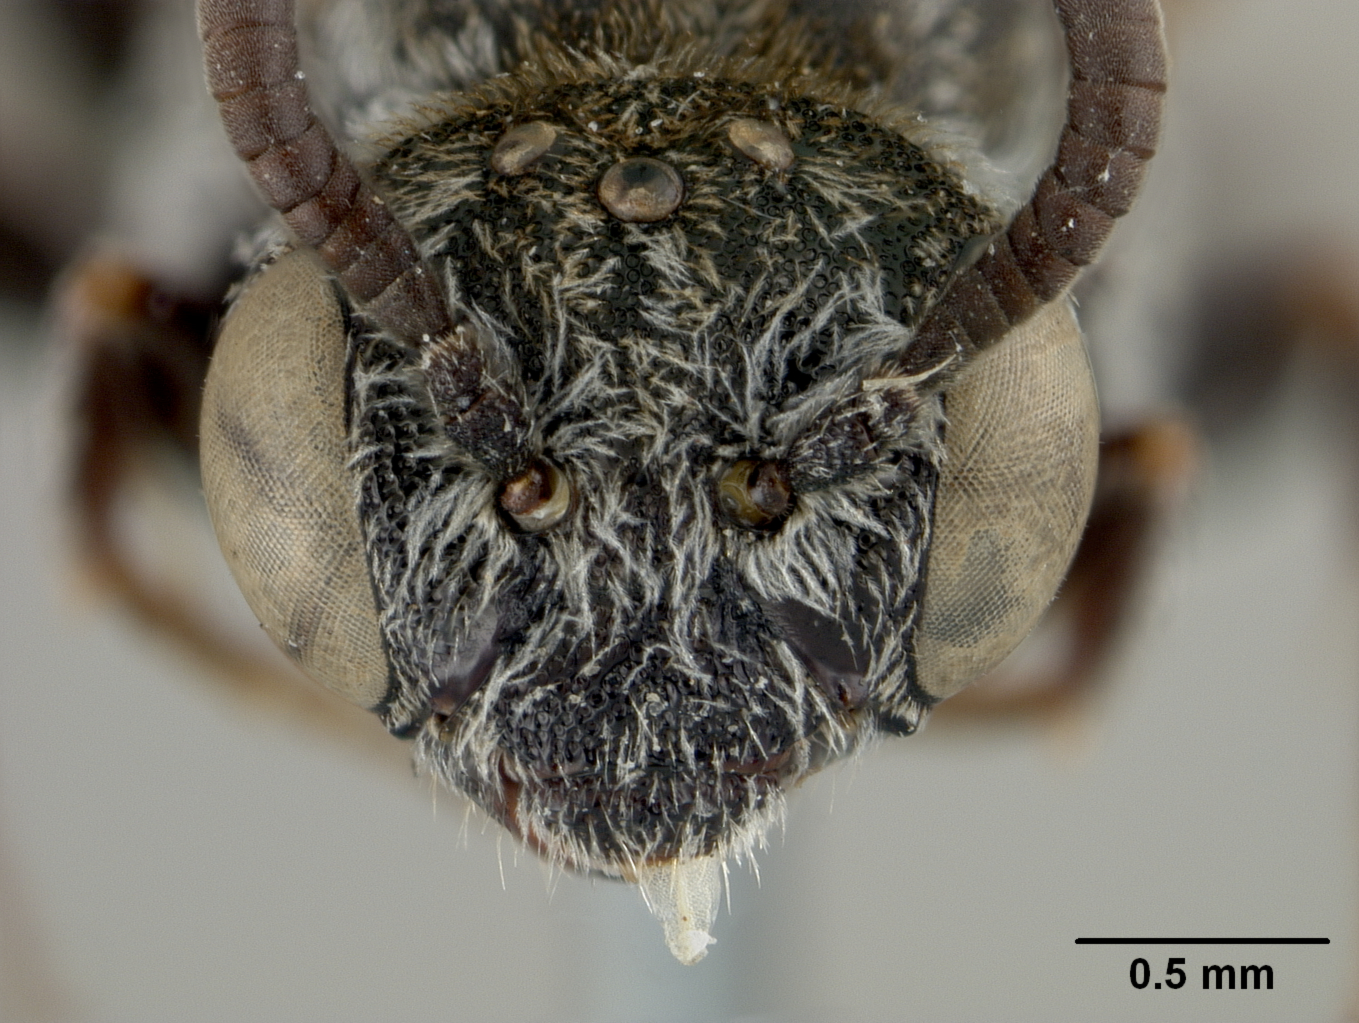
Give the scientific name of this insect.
Neopasites cressoni
